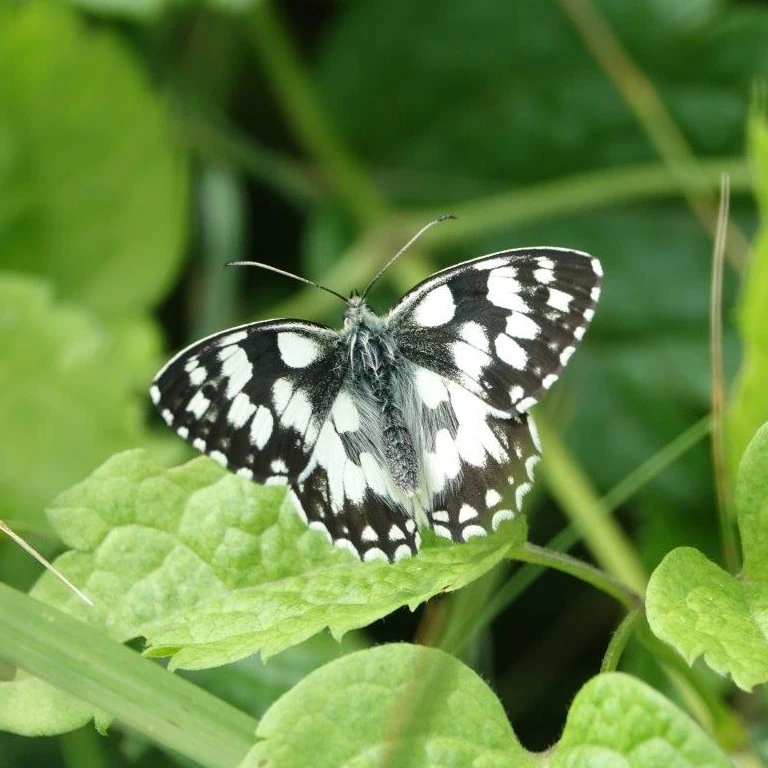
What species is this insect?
Melanargia galathea
